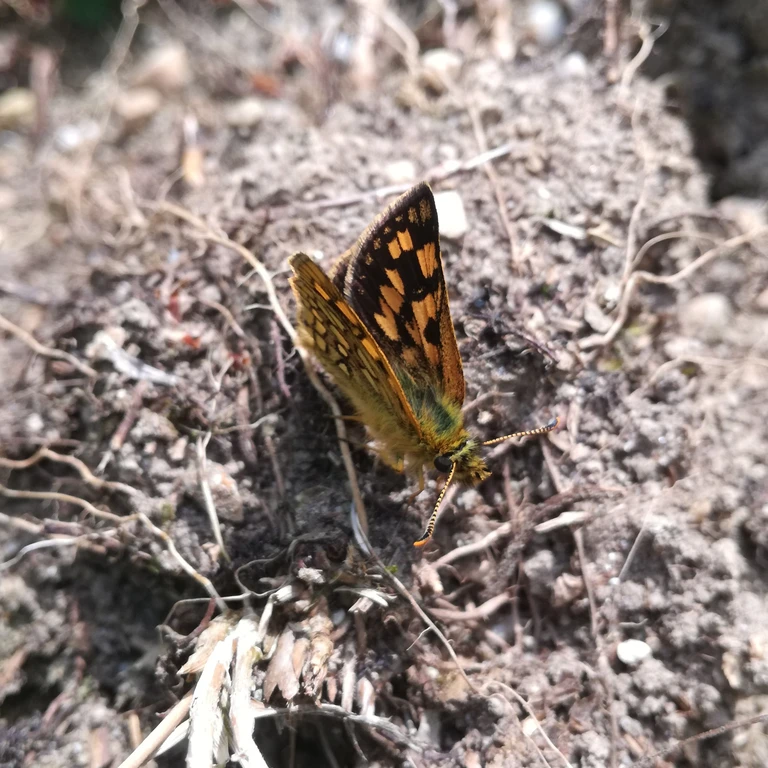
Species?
Carterocephalus palaemon
